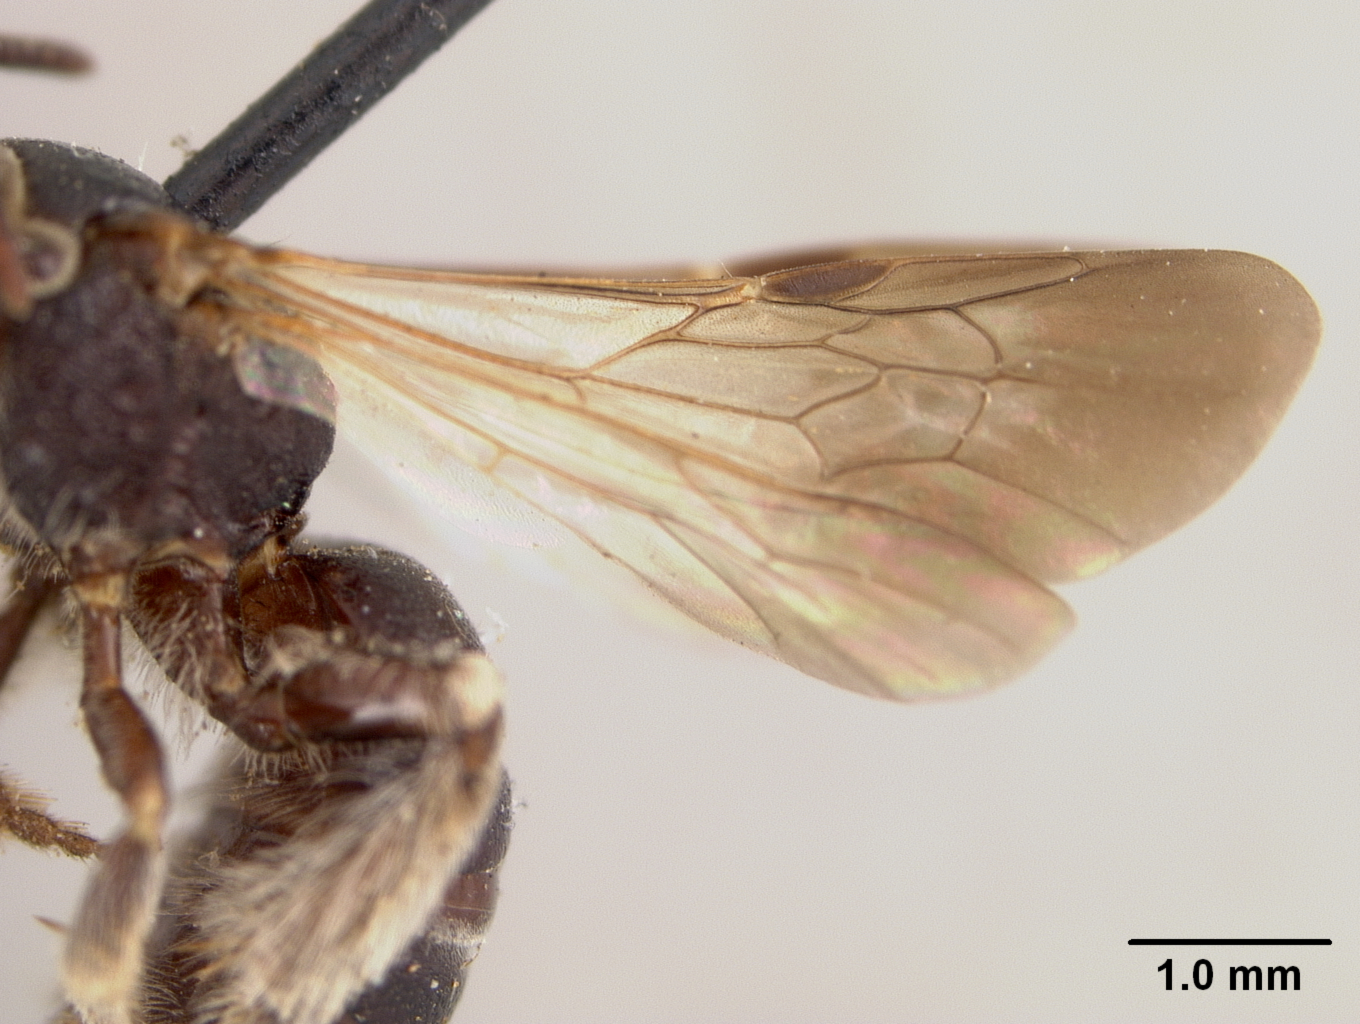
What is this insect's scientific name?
Pseudopanurgus timberlakei
